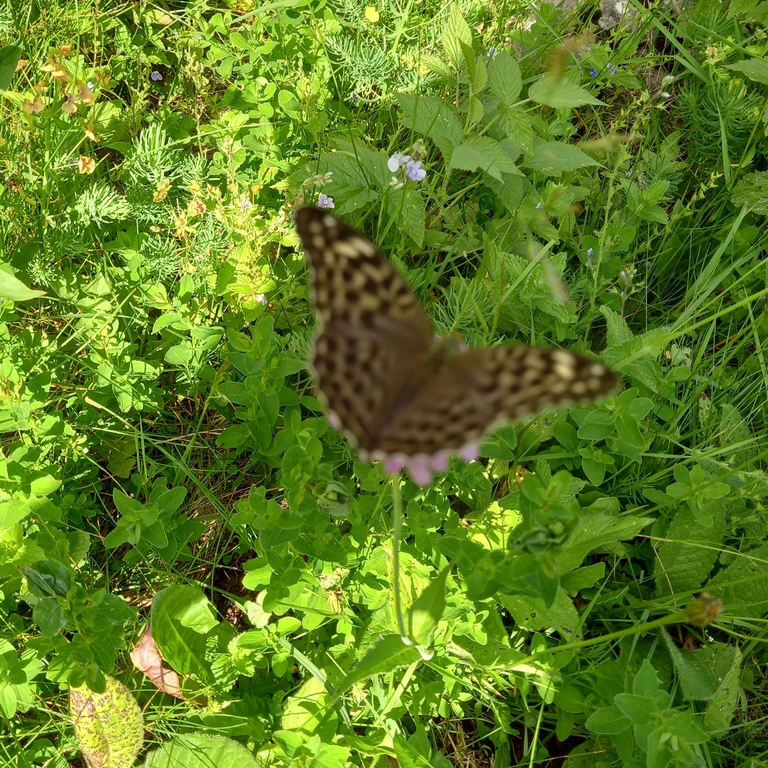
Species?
Argynnis paphia
